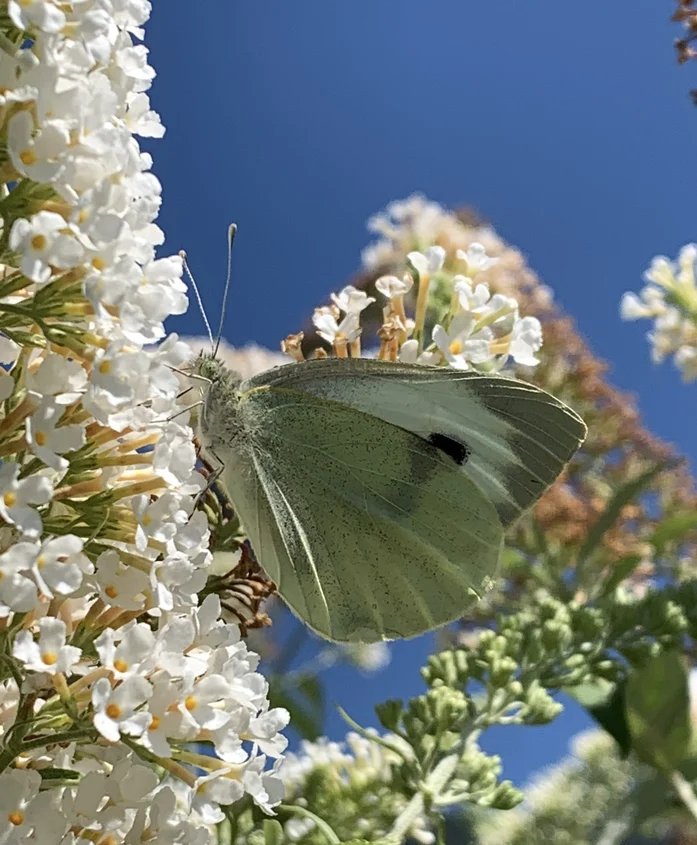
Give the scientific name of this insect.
Pieris brassicae
